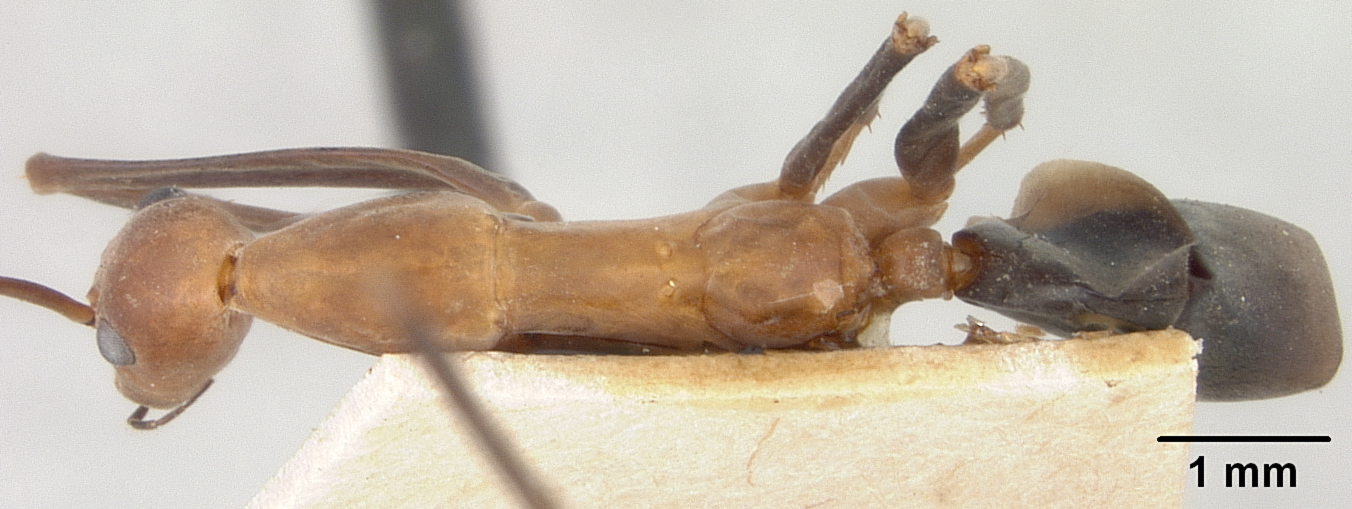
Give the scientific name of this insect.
Leptomyrmex erythrocephalus
